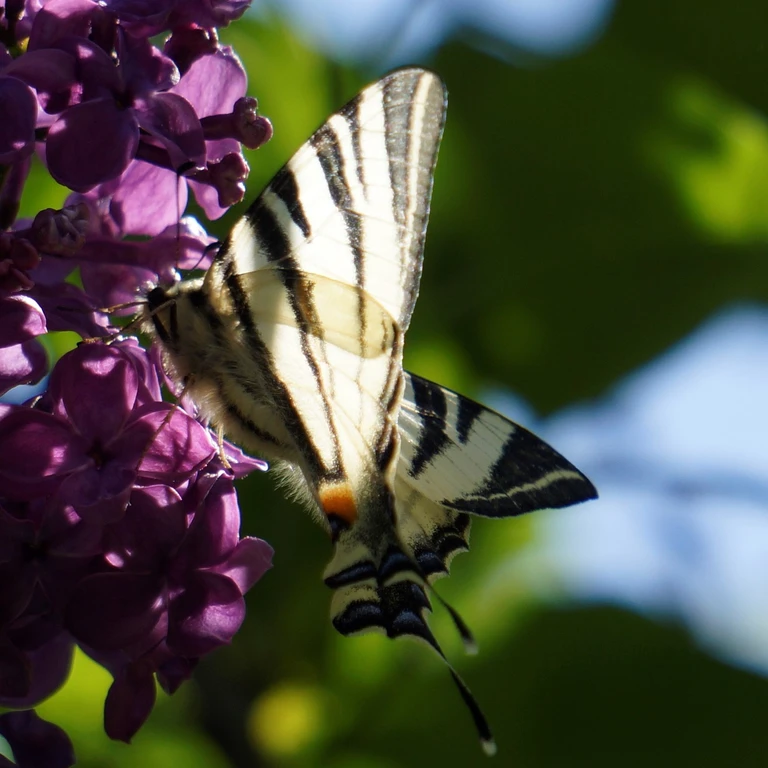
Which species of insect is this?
Iphiclides podalirius
